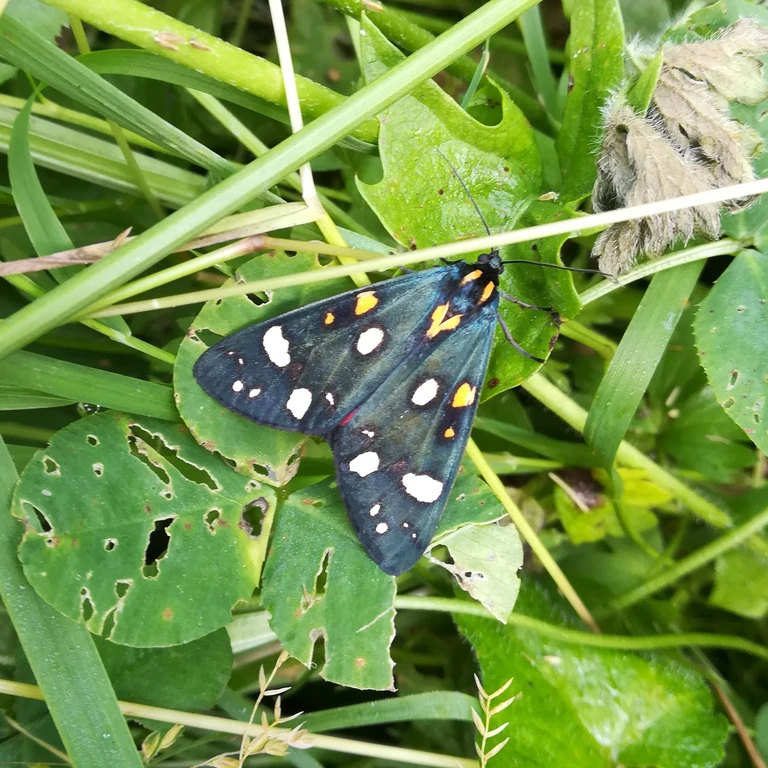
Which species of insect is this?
Callimorpha dominula
